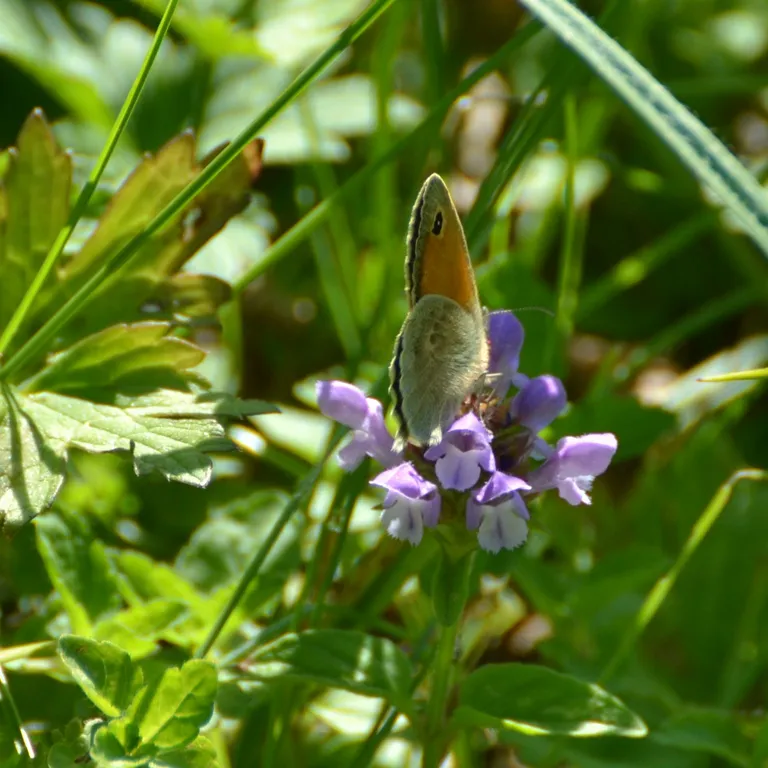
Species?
Coenonympha pamphilus
